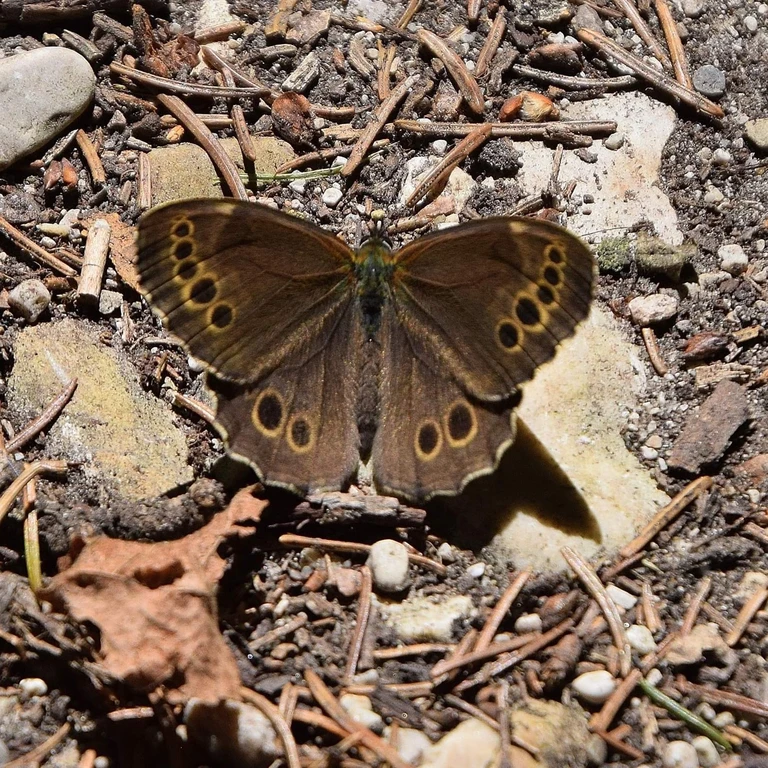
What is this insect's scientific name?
Lopinga achine (also Pararge achine)
